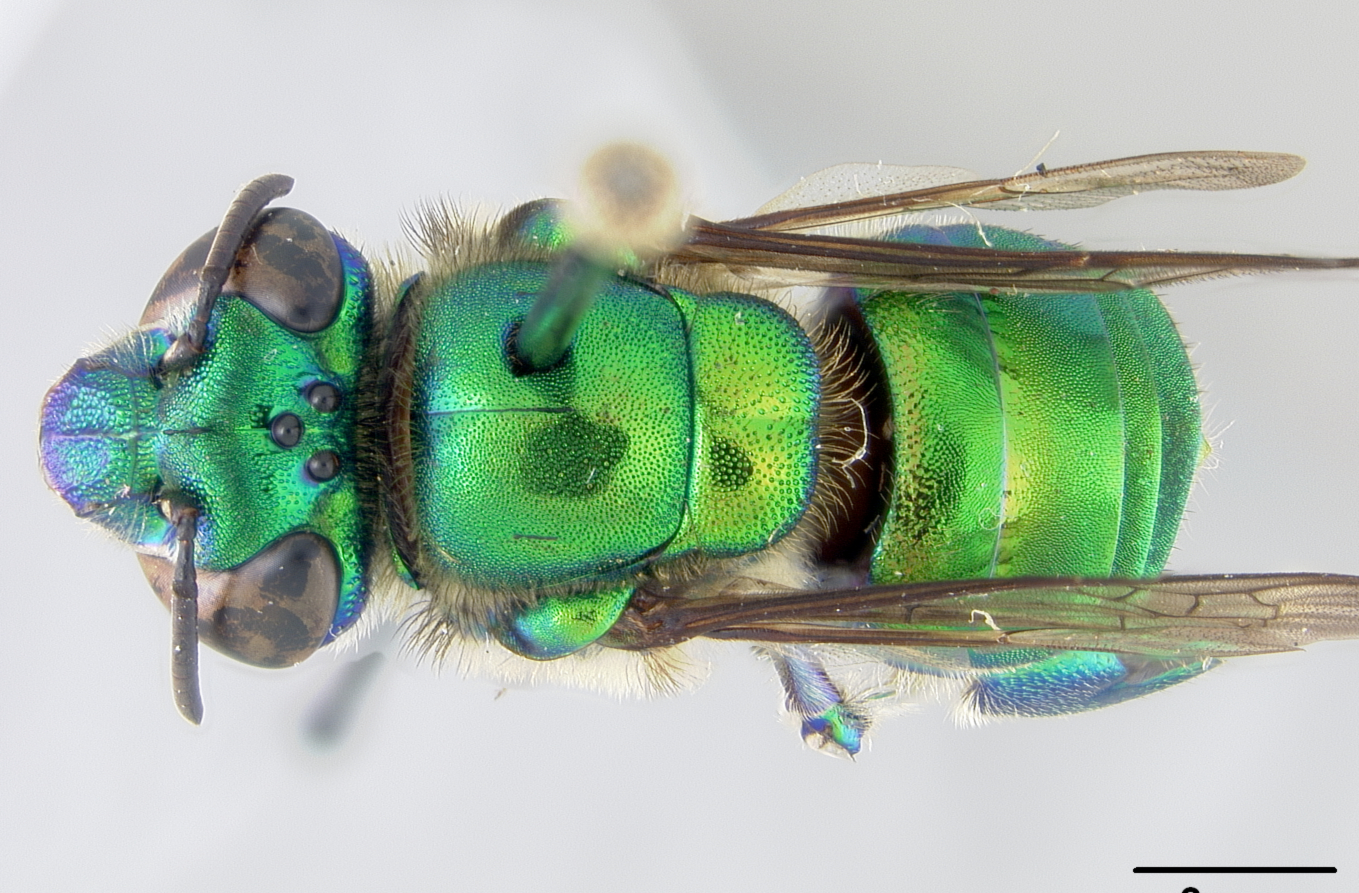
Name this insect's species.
Euglossa laevicincta
